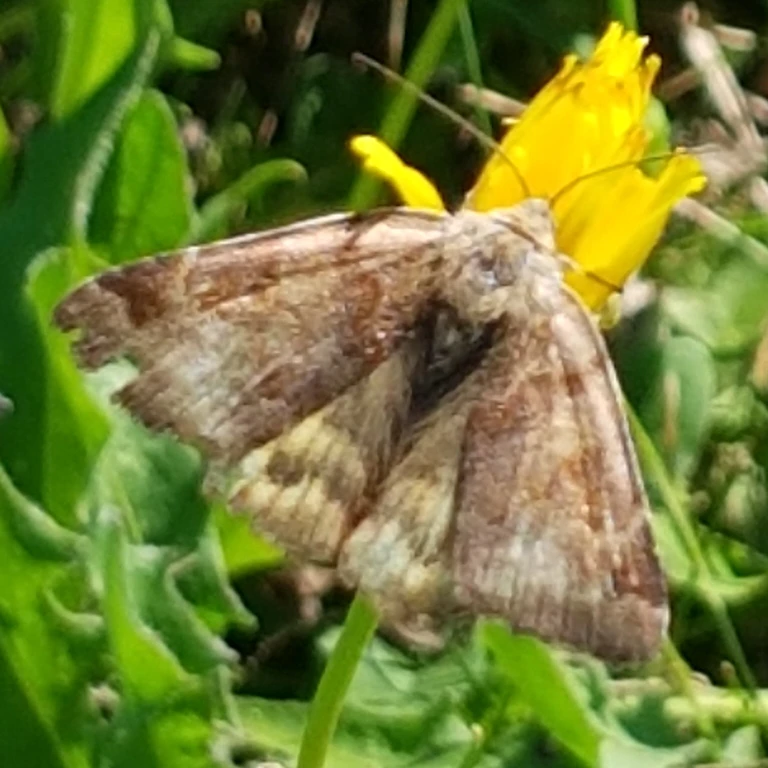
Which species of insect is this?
Euclidia glyphica
